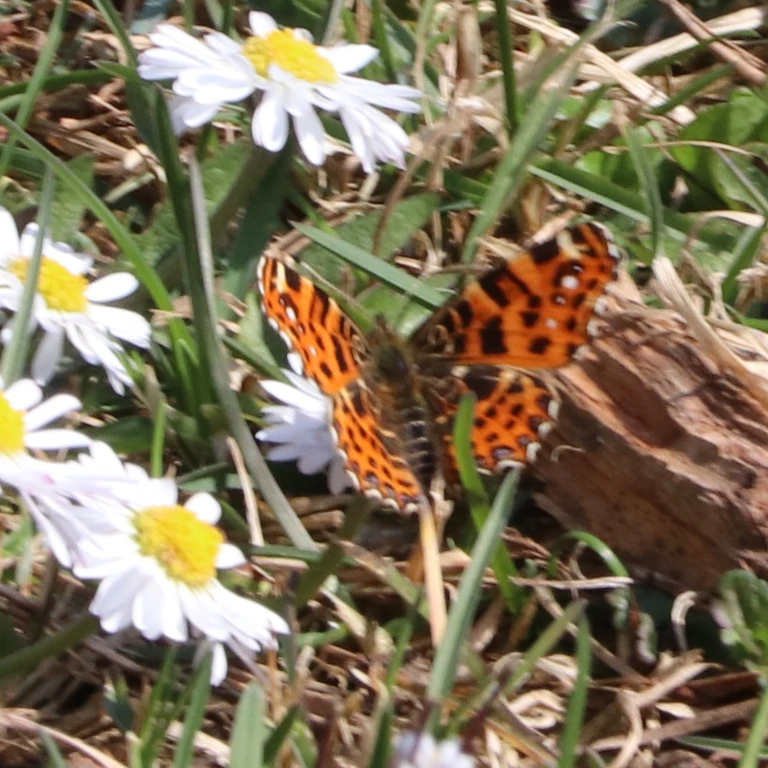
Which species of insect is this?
Araschnia levana
